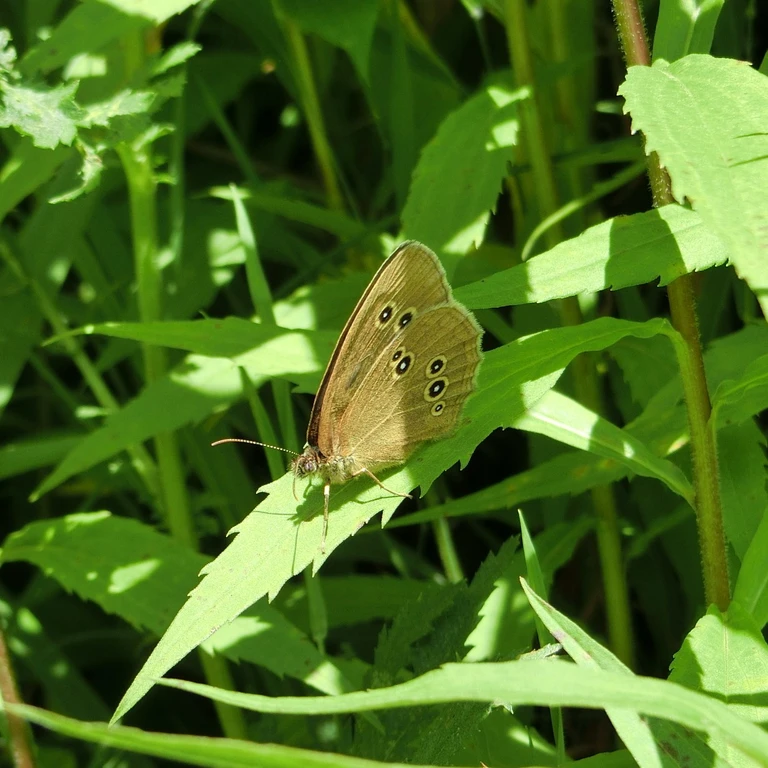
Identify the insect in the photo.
Aphantopus hyperantus
